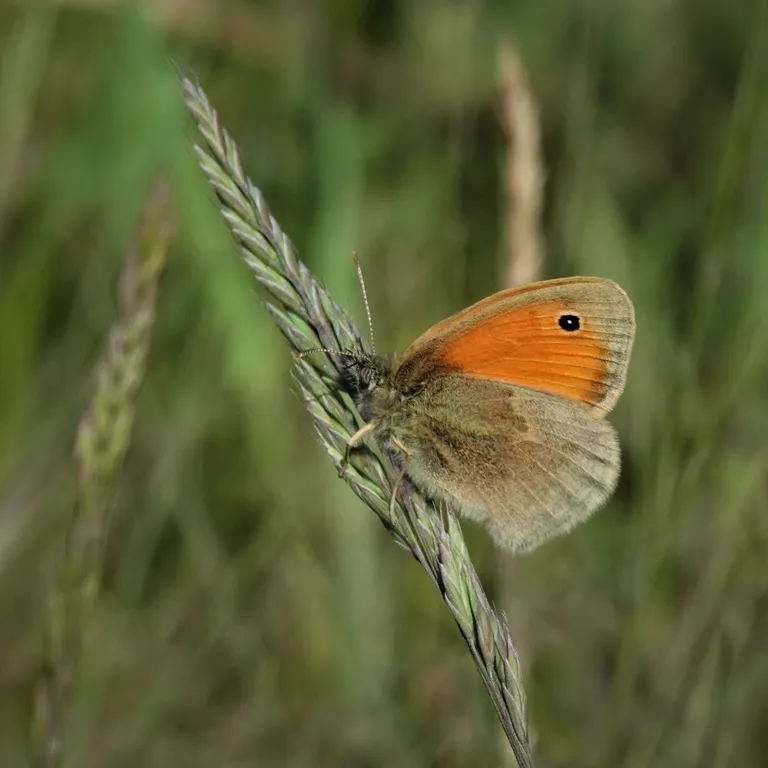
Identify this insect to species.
Coenonympha pamphilus
